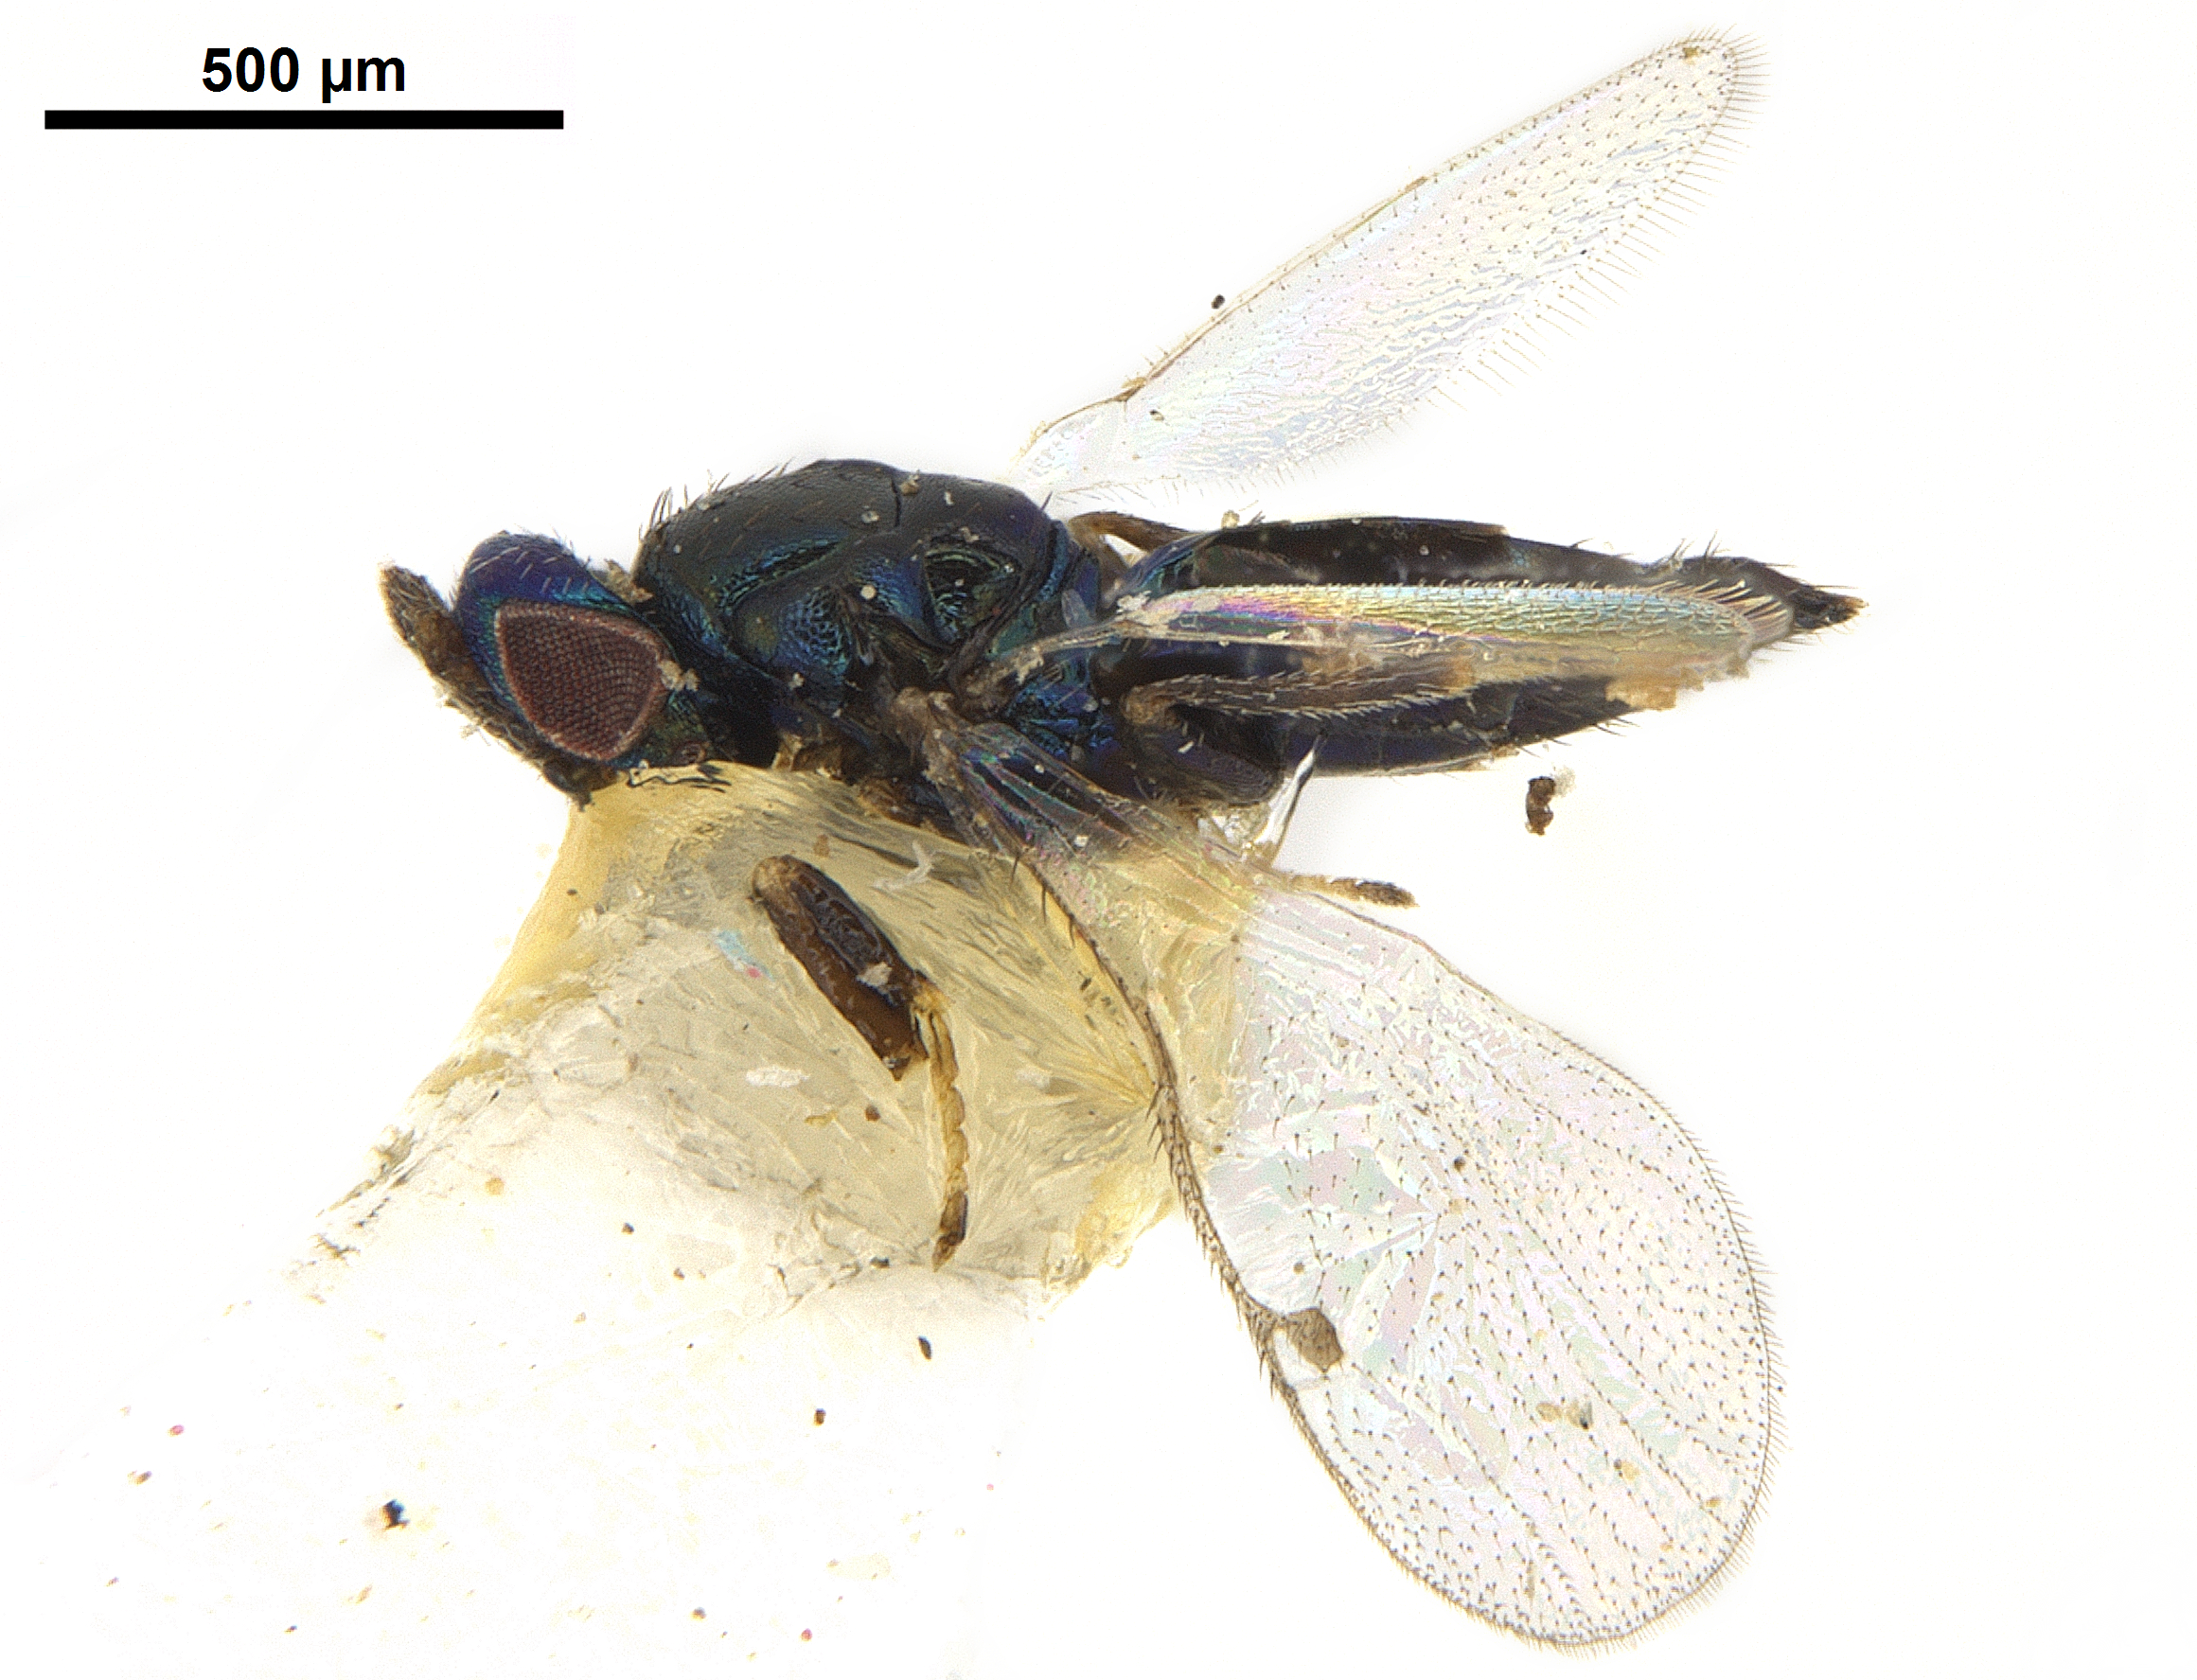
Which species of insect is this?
Elachertodomyia phloeotribi
